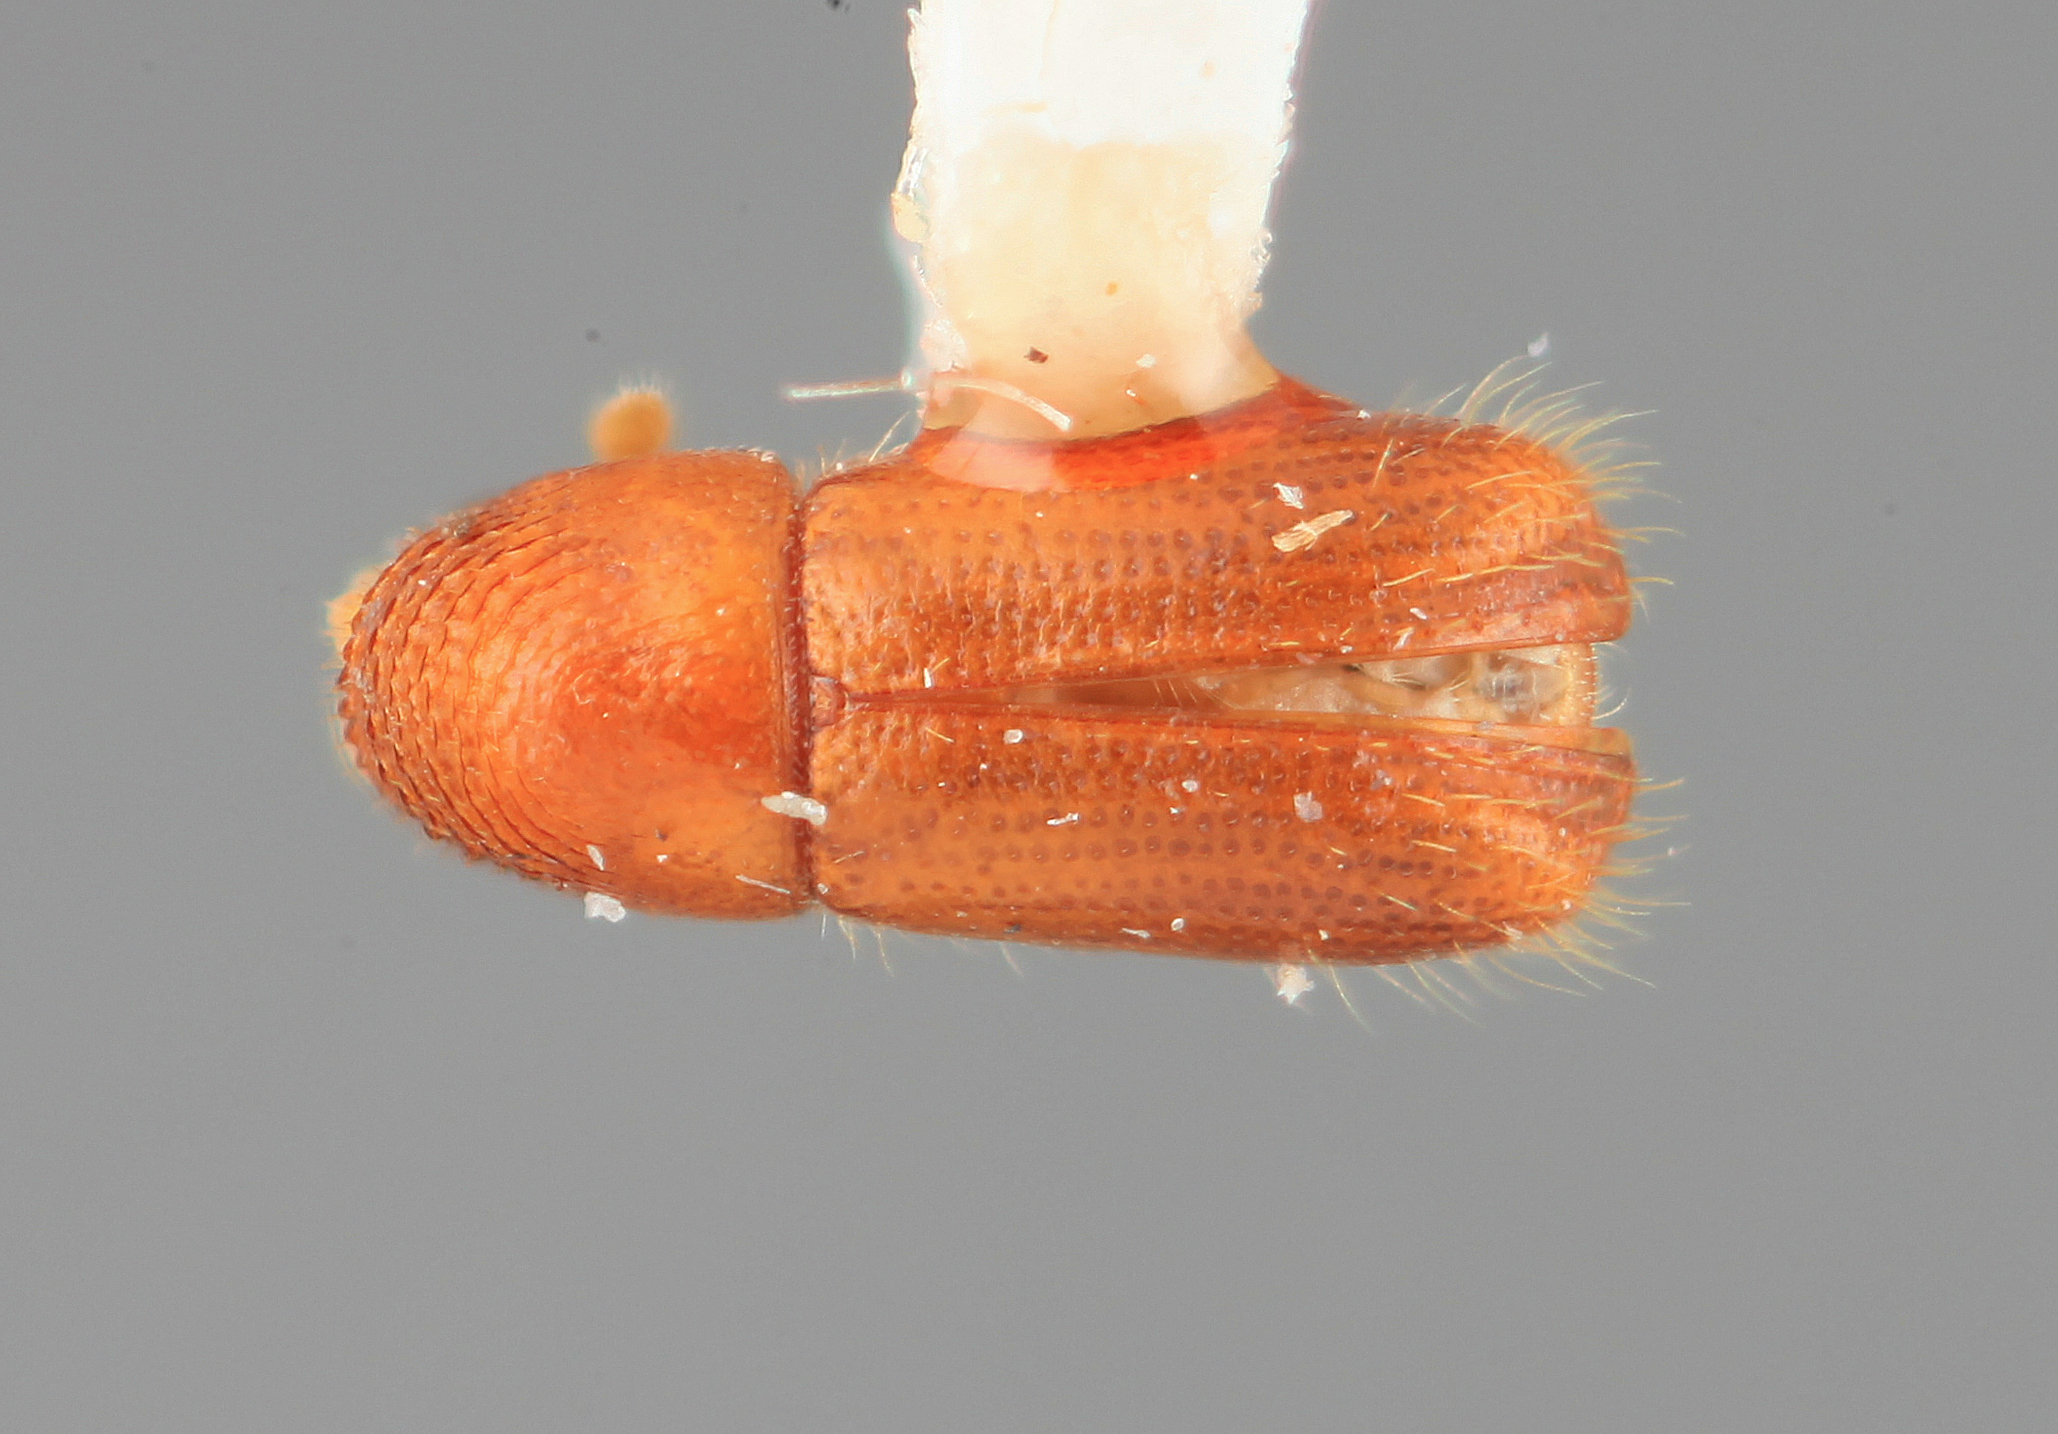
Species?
Araptus medialis
